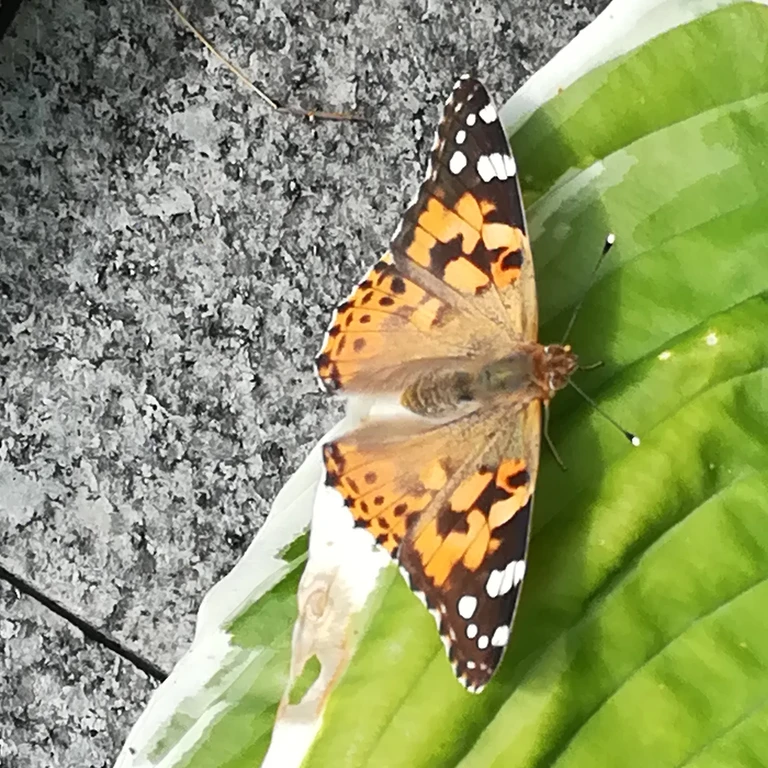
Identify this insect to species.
Vanessa cardui
